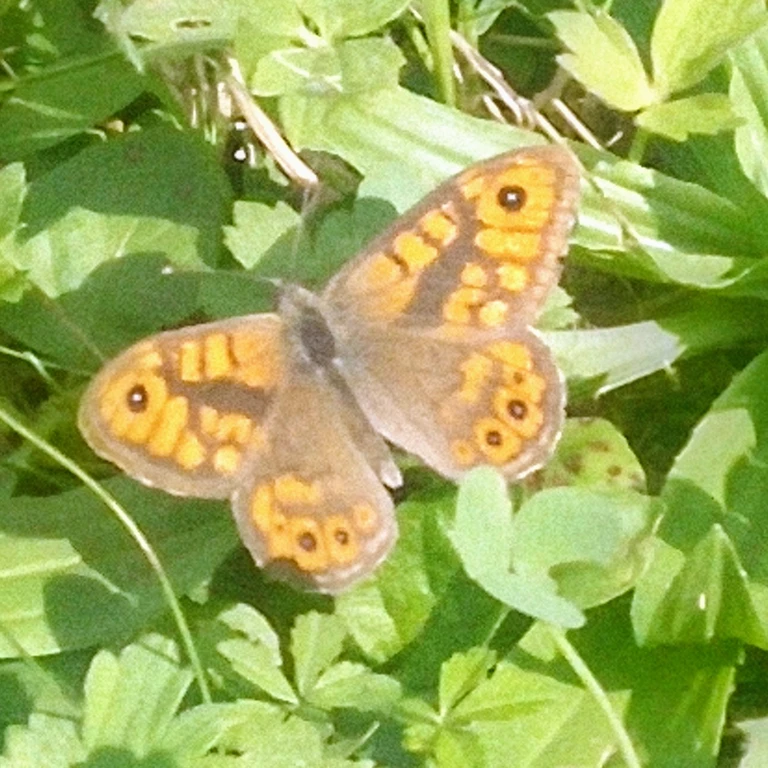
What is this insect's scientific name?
Lasiommata megera (also Pararge megera)
